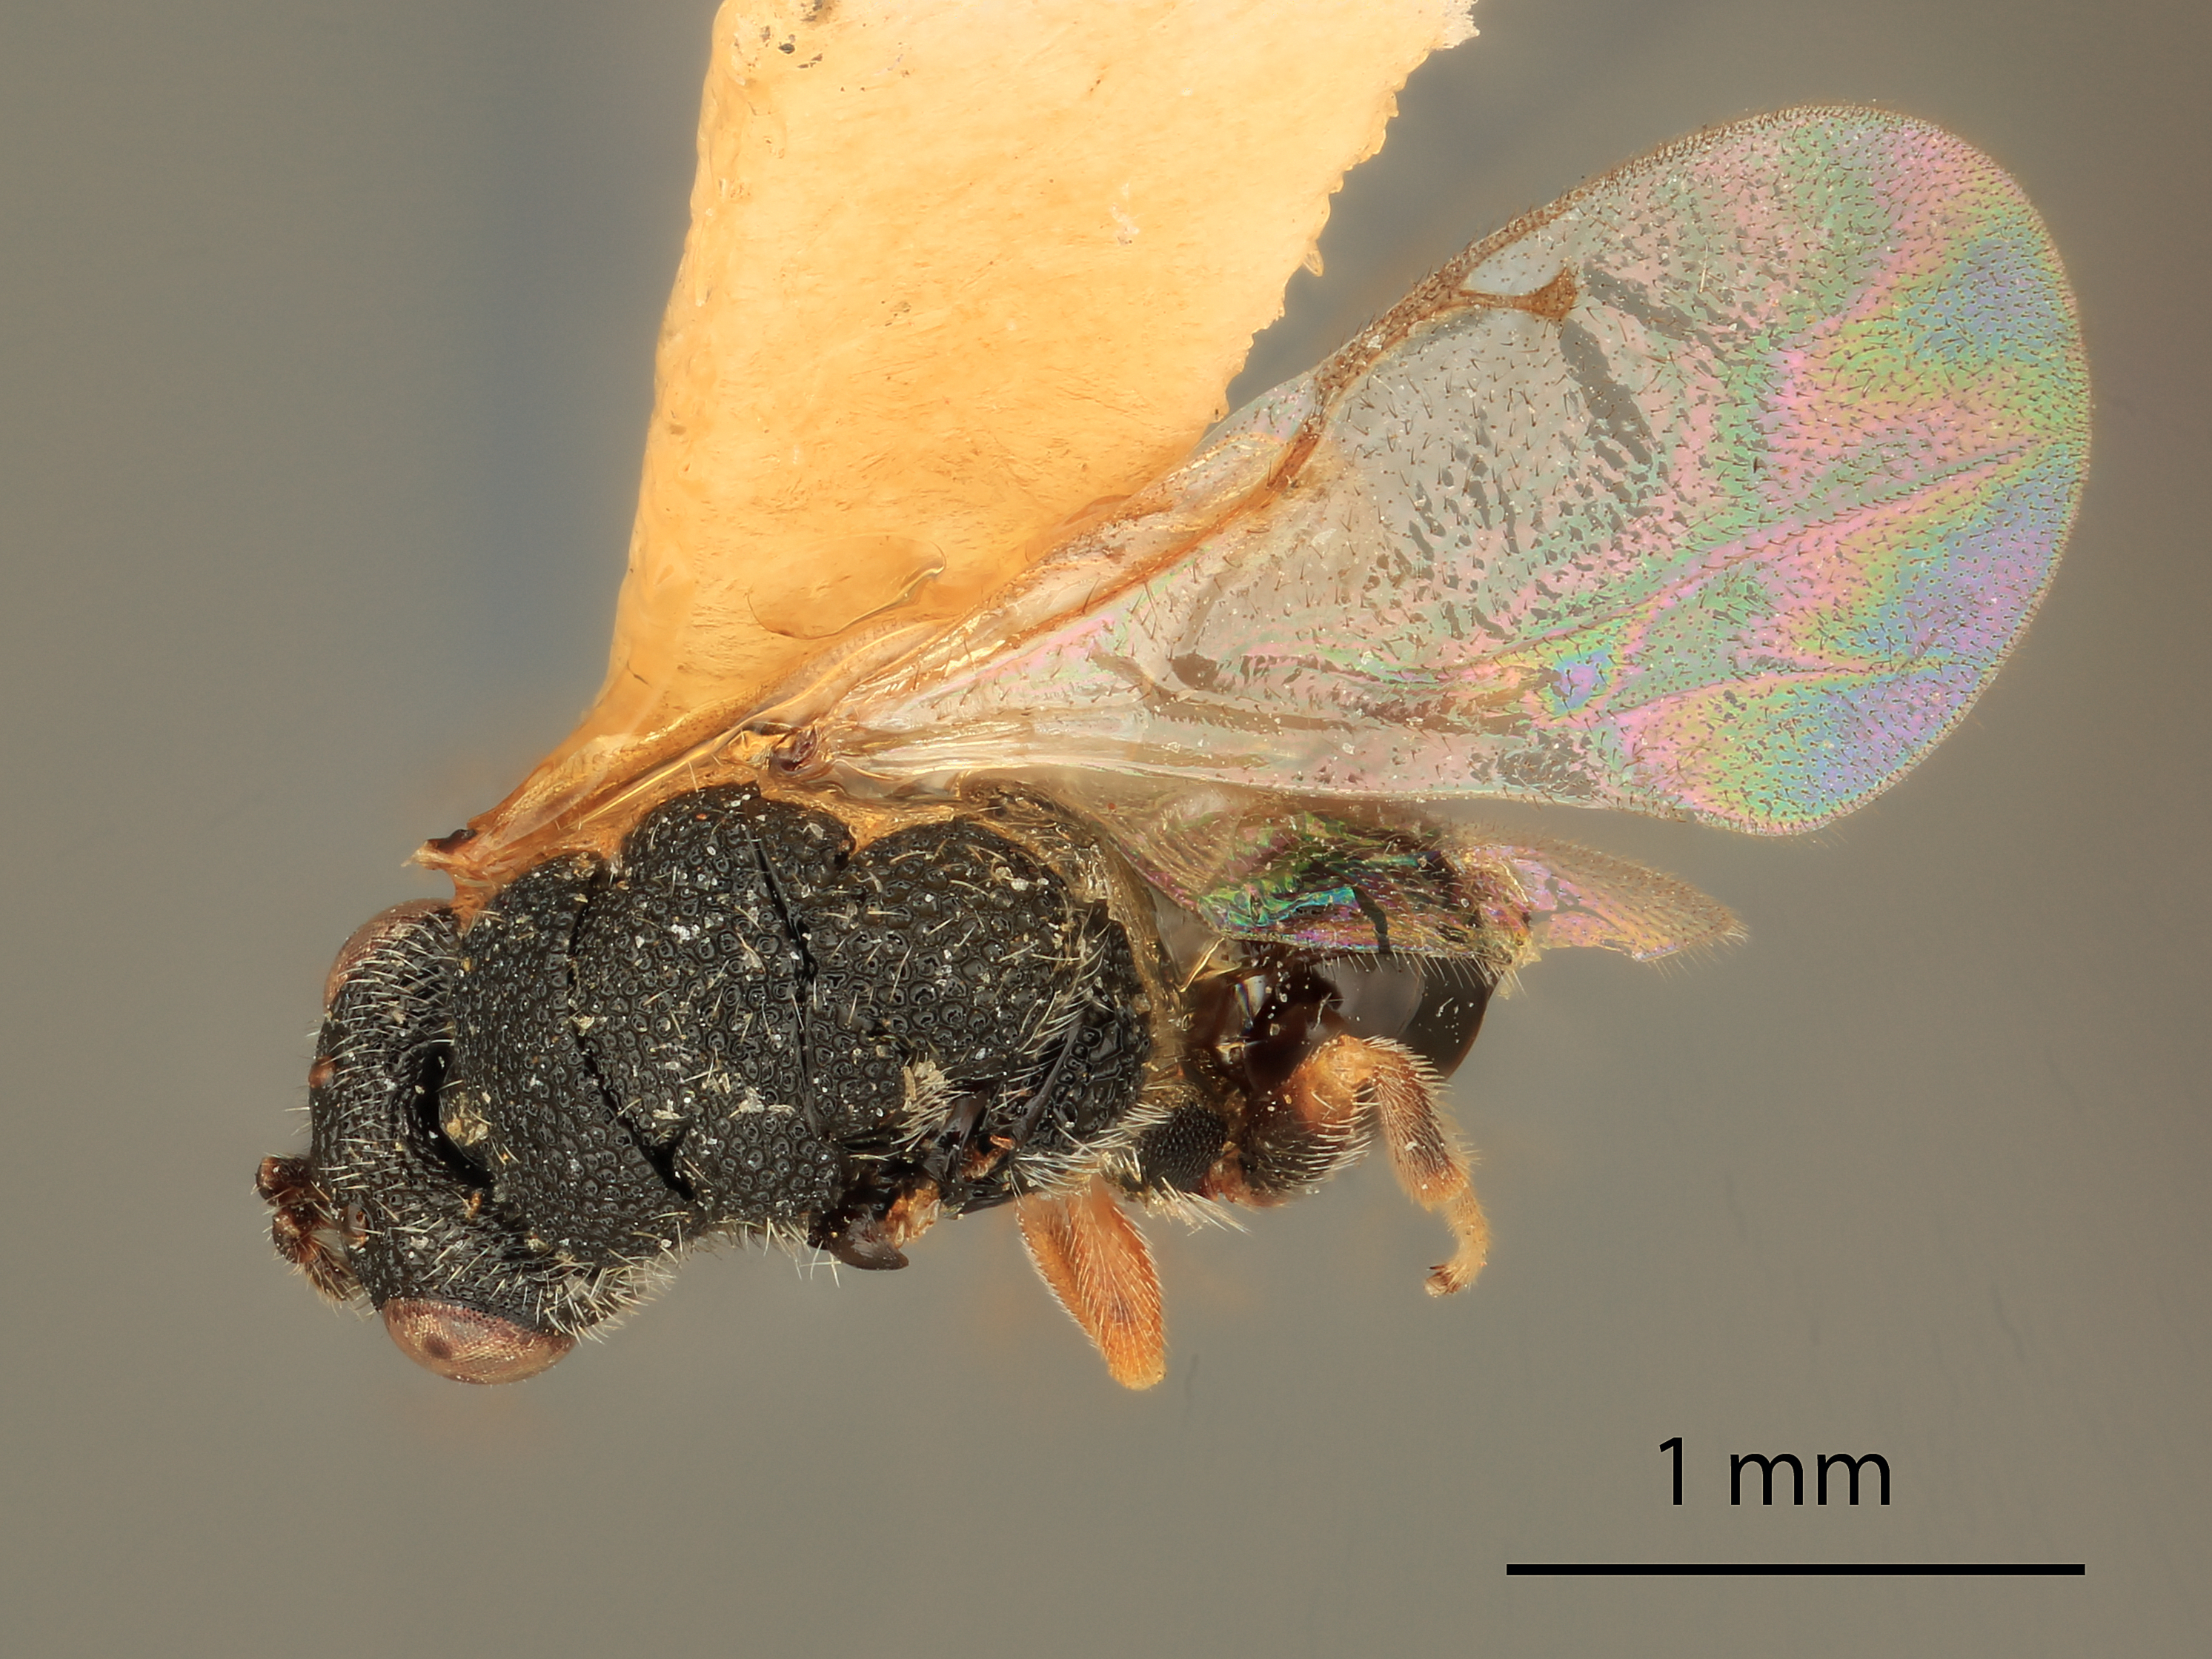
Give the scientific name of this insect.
Eurytoma iniquus
